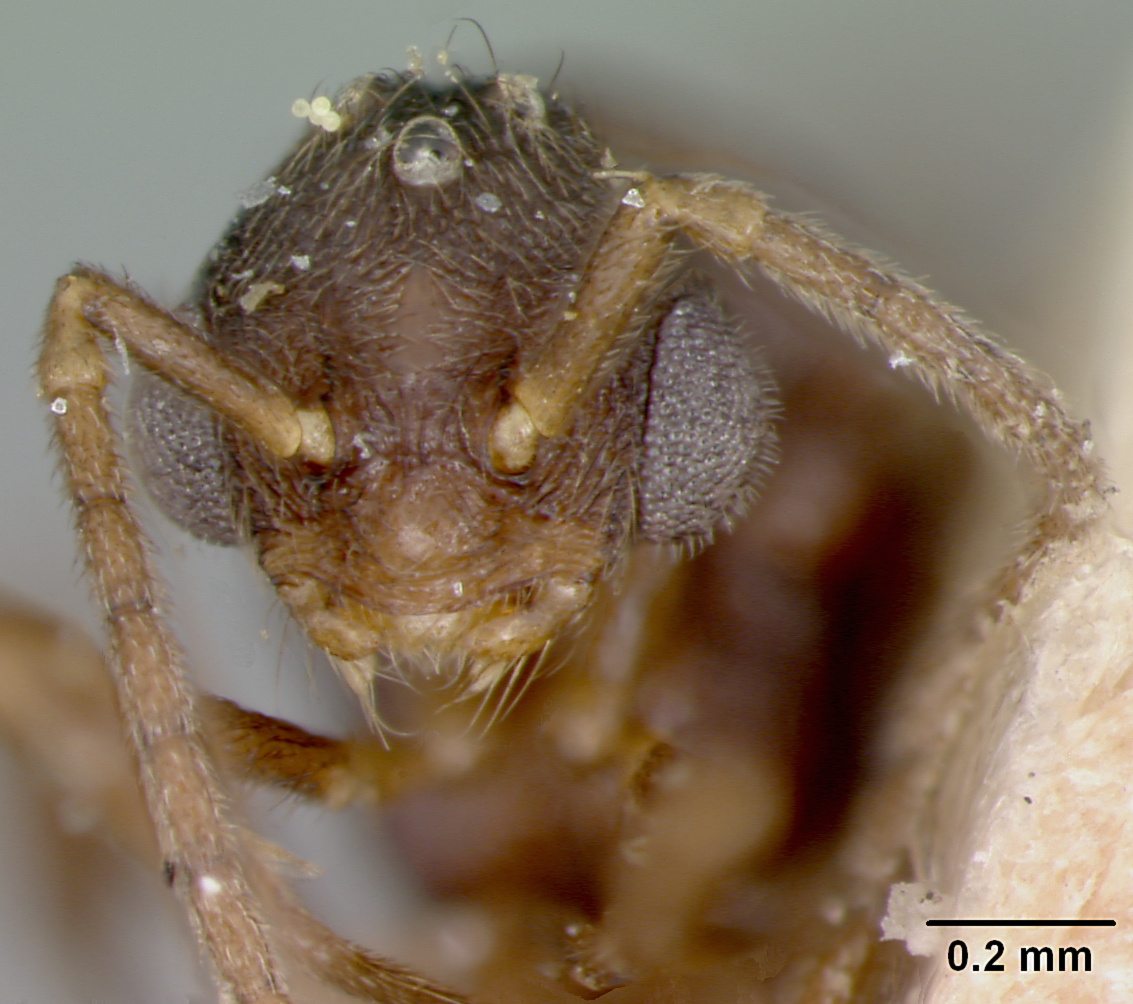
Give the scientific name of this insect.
Lordomyrma leae
